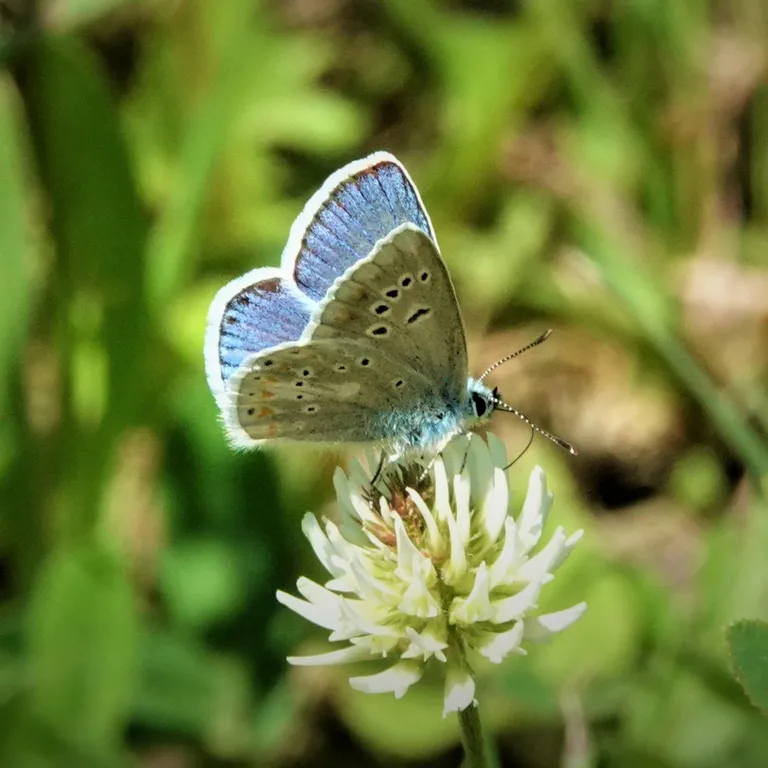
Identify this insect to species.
Polyommatus dorylas
